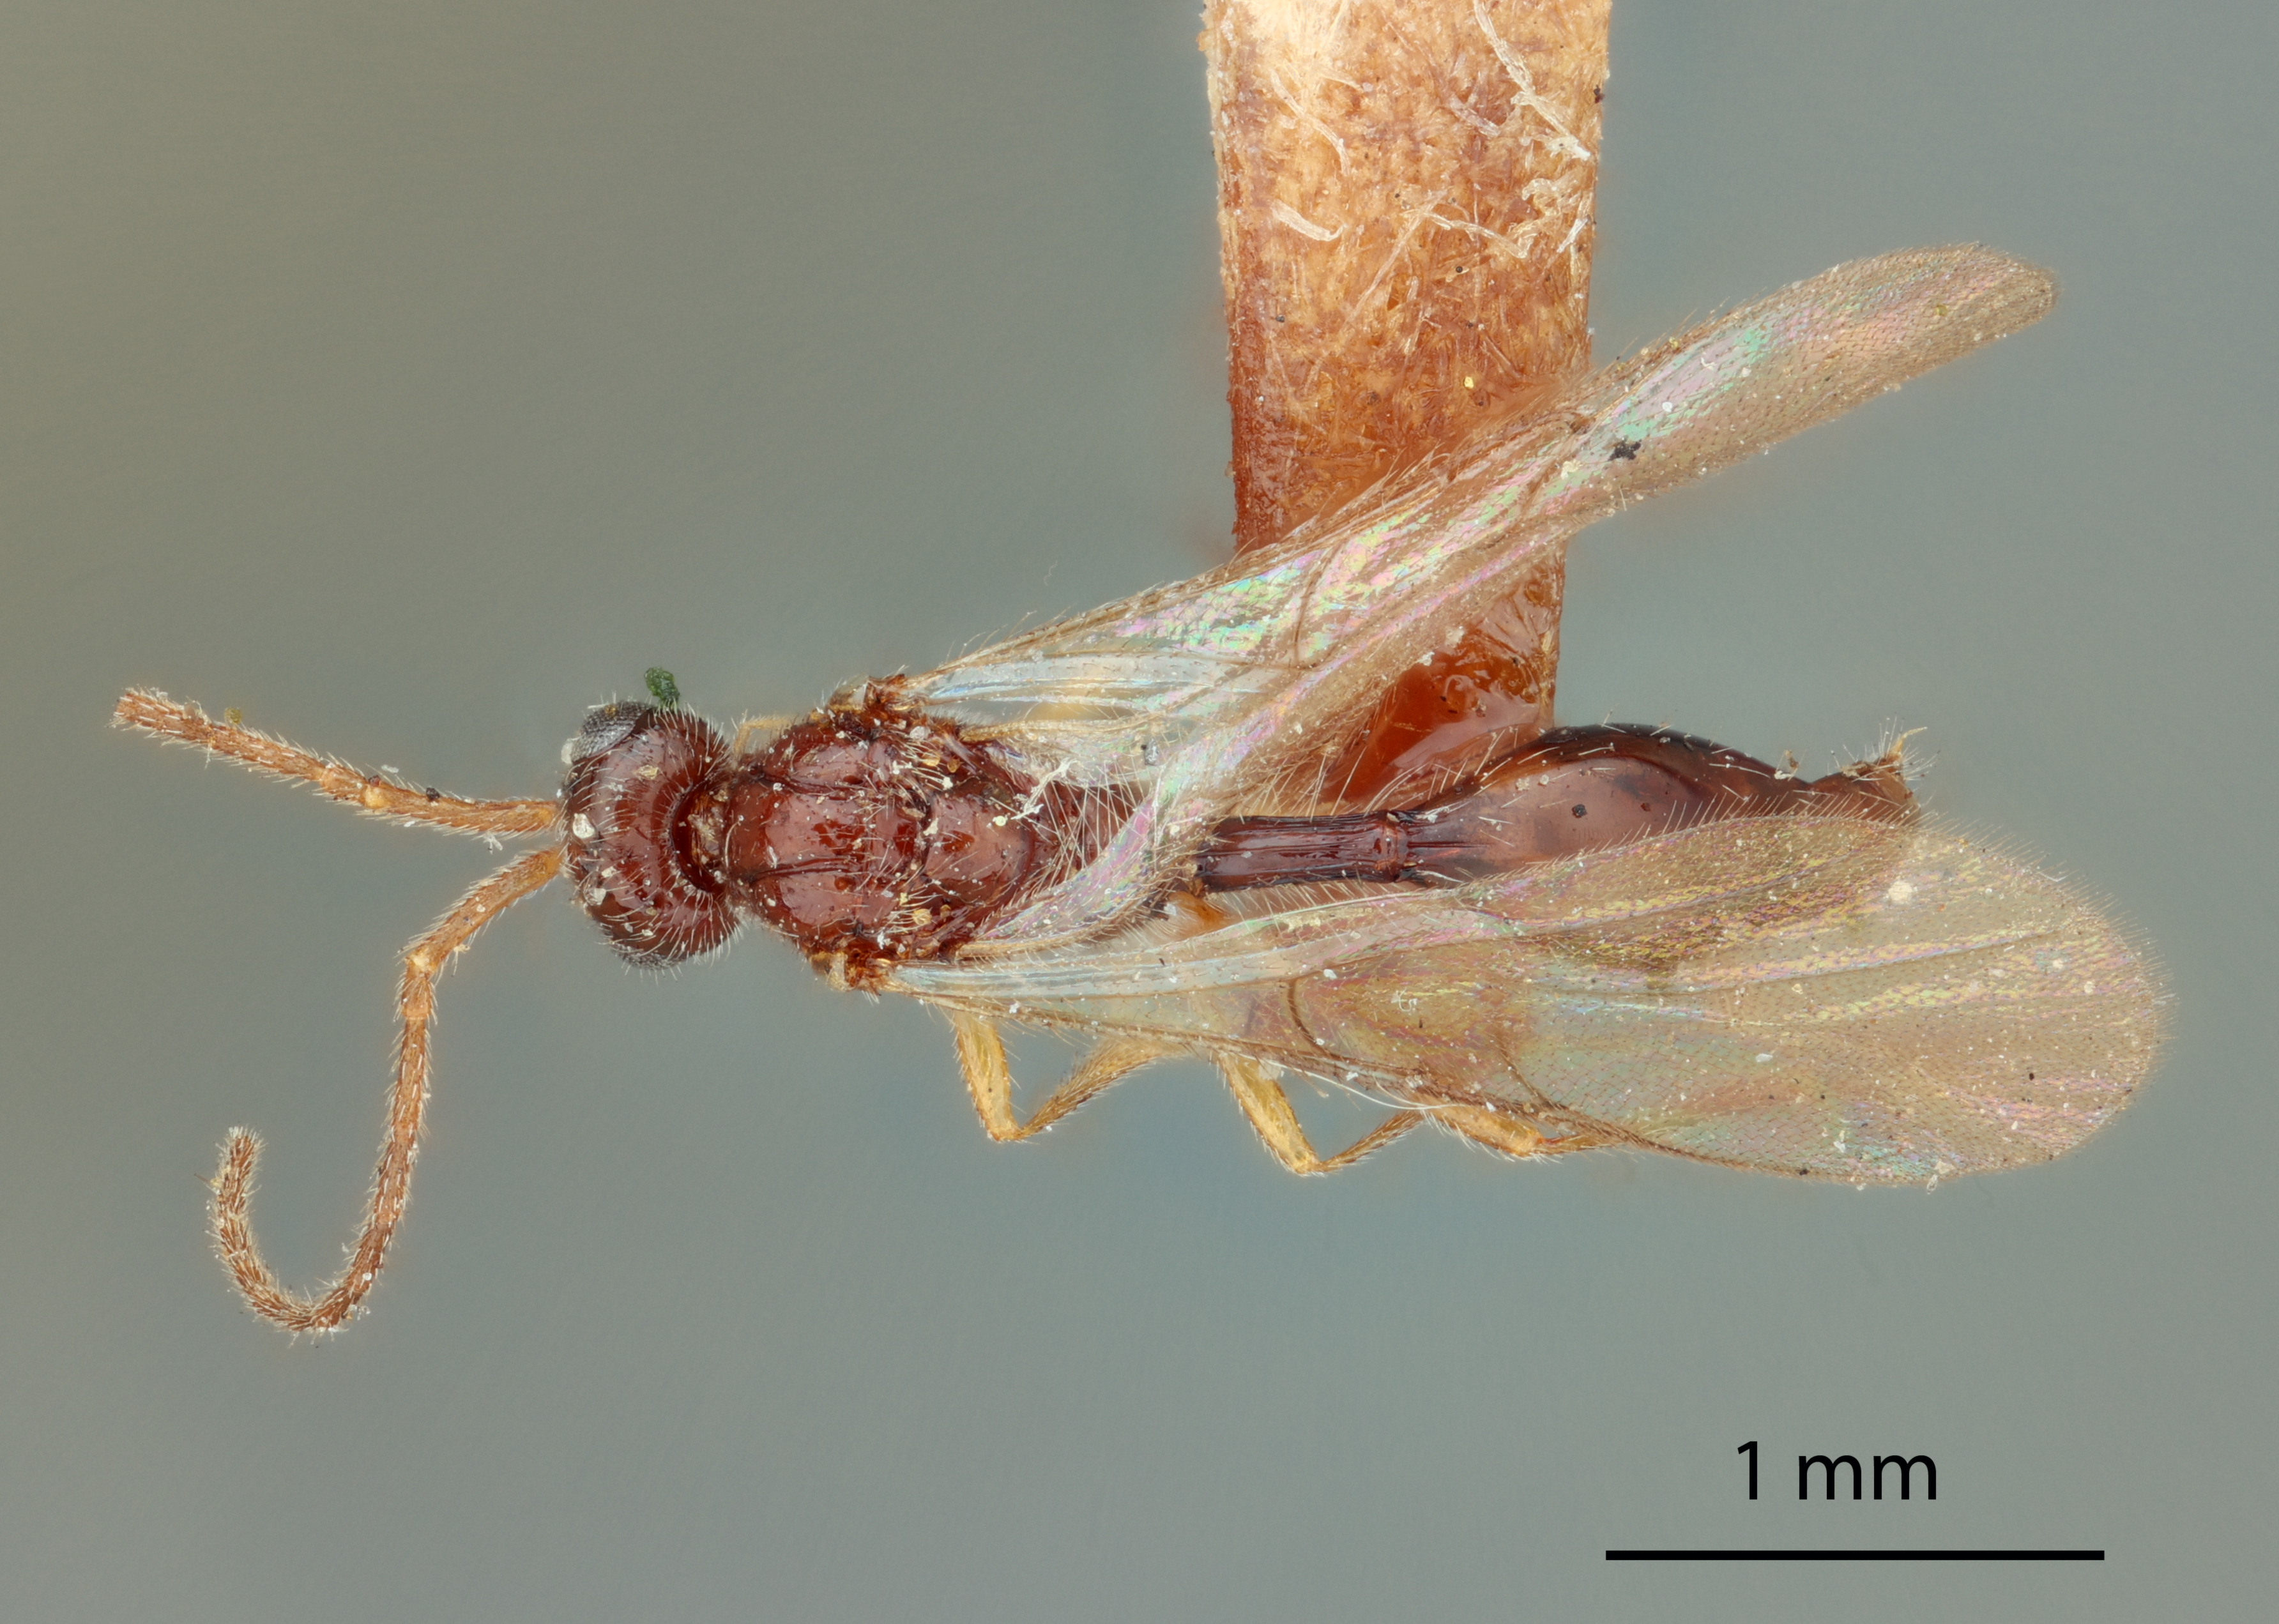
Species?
Psilomma coloradense
